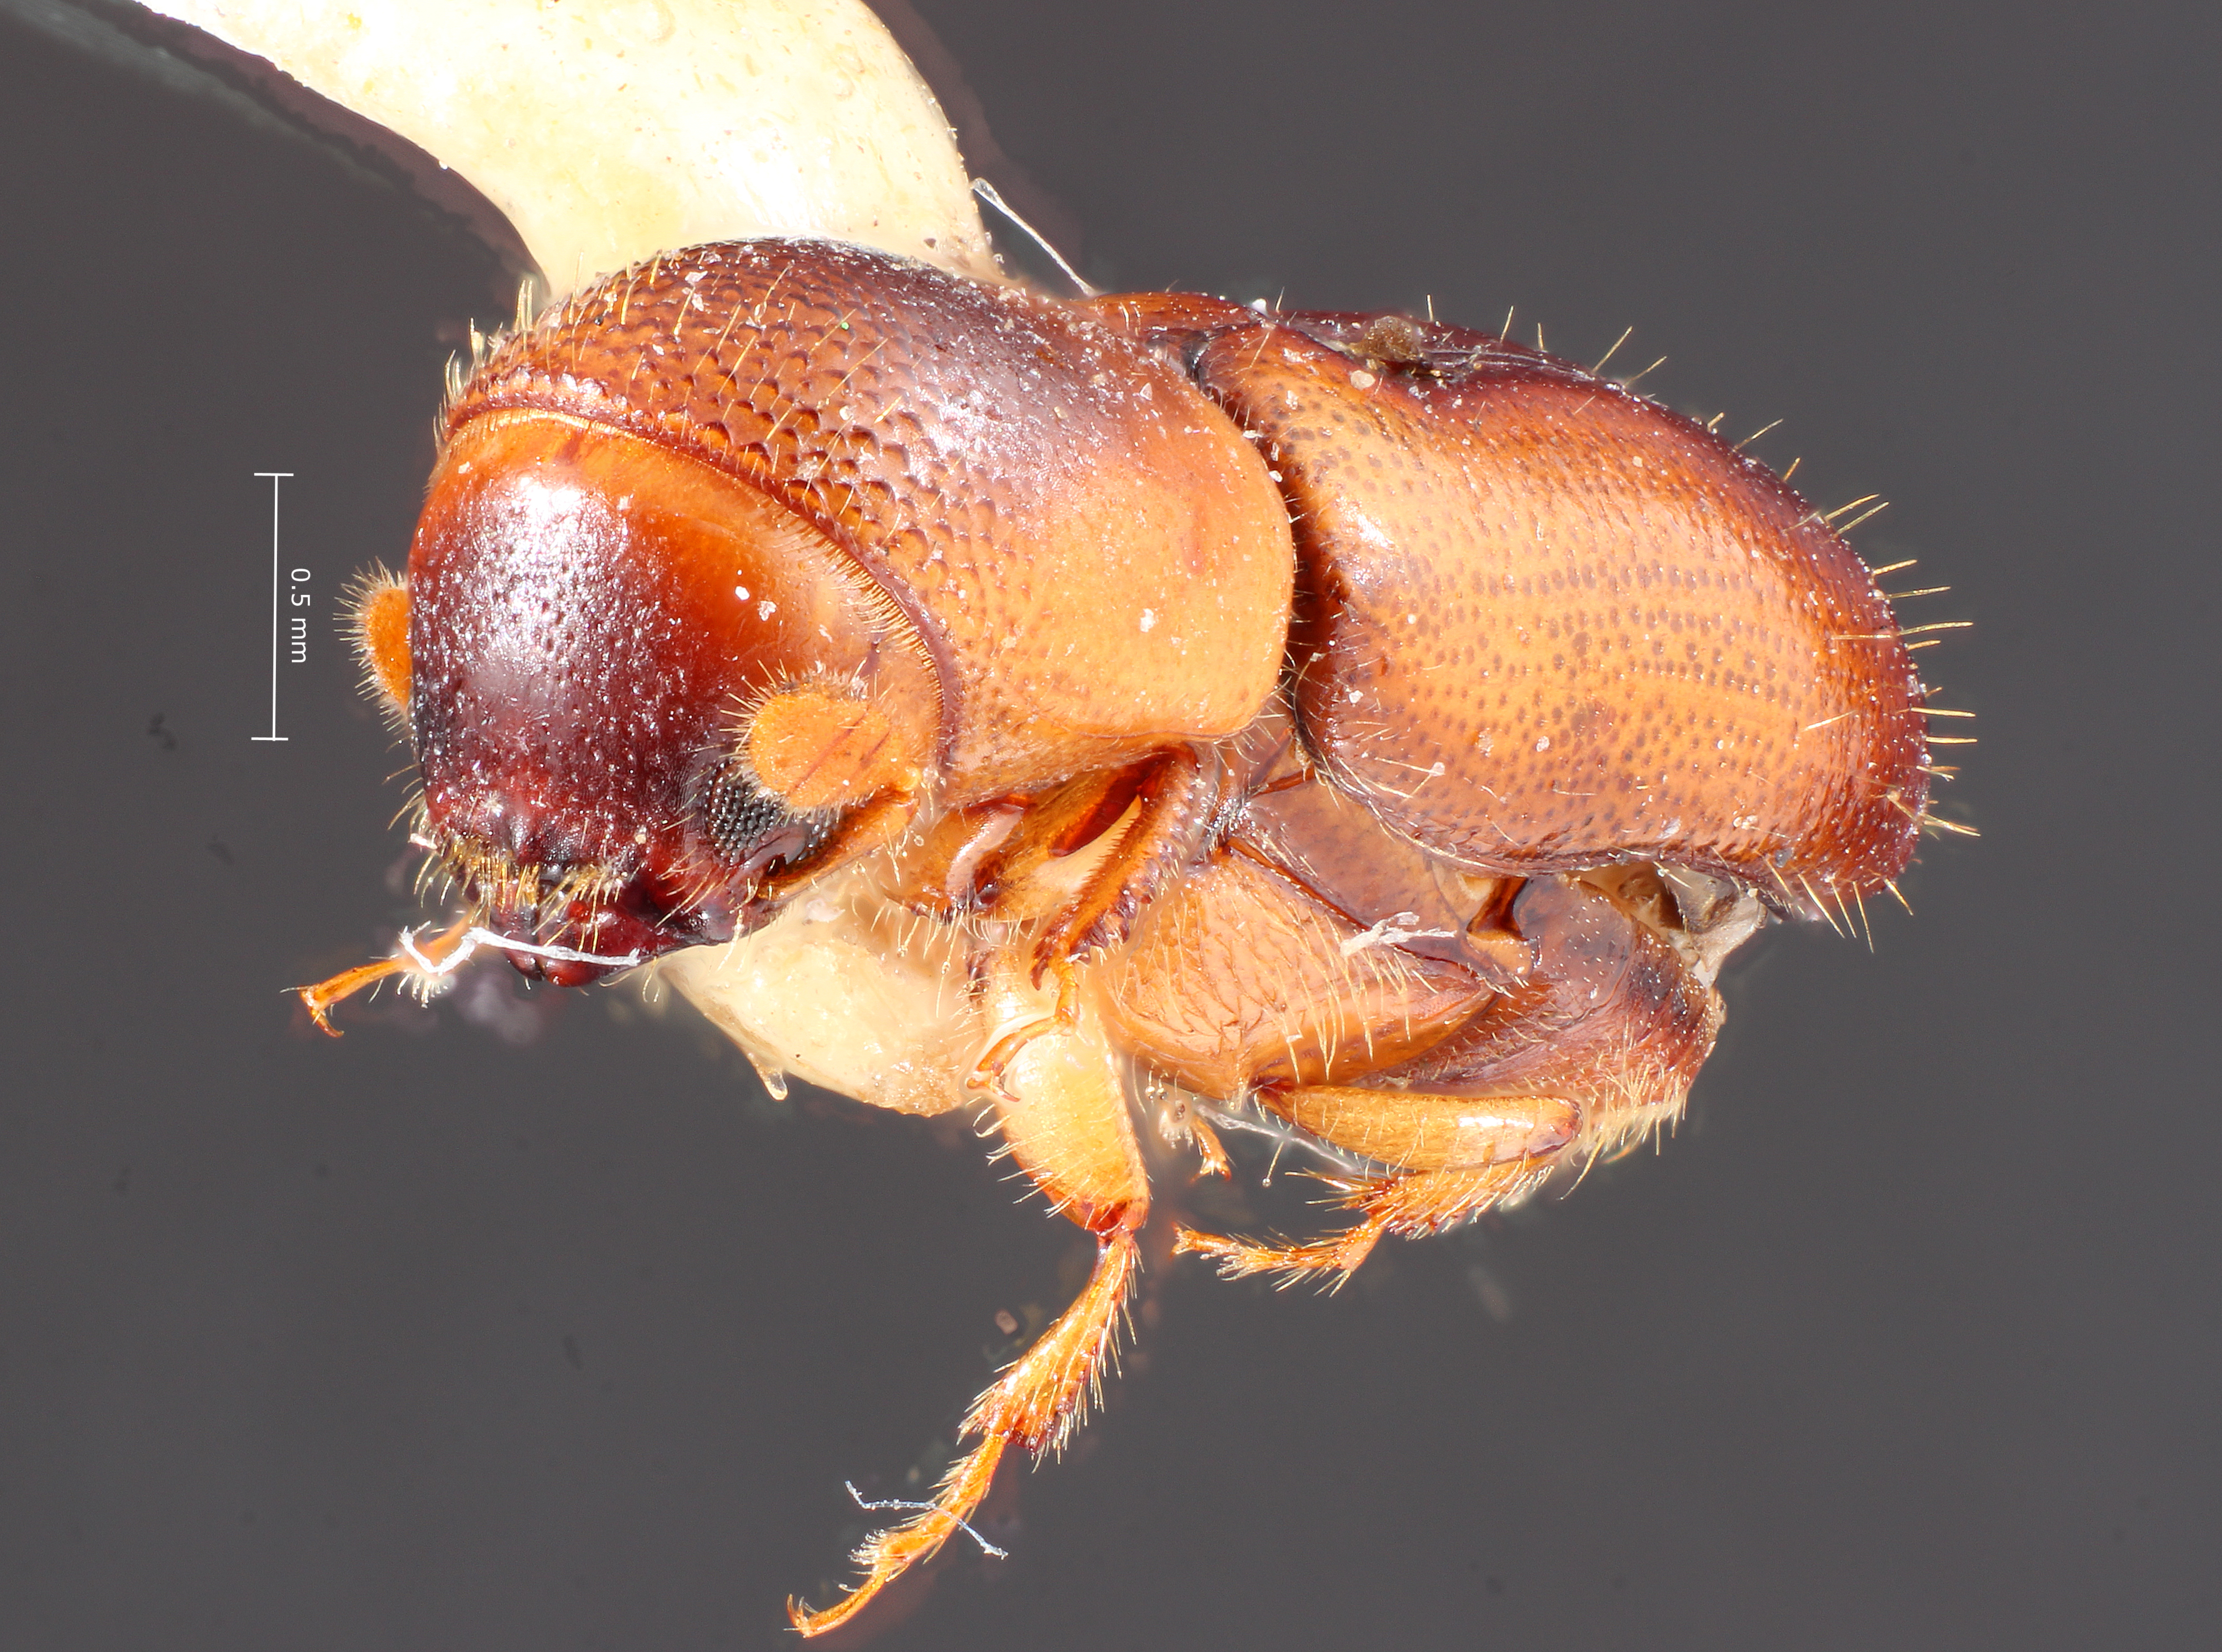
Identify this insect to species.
Monarthrum sulcatum
